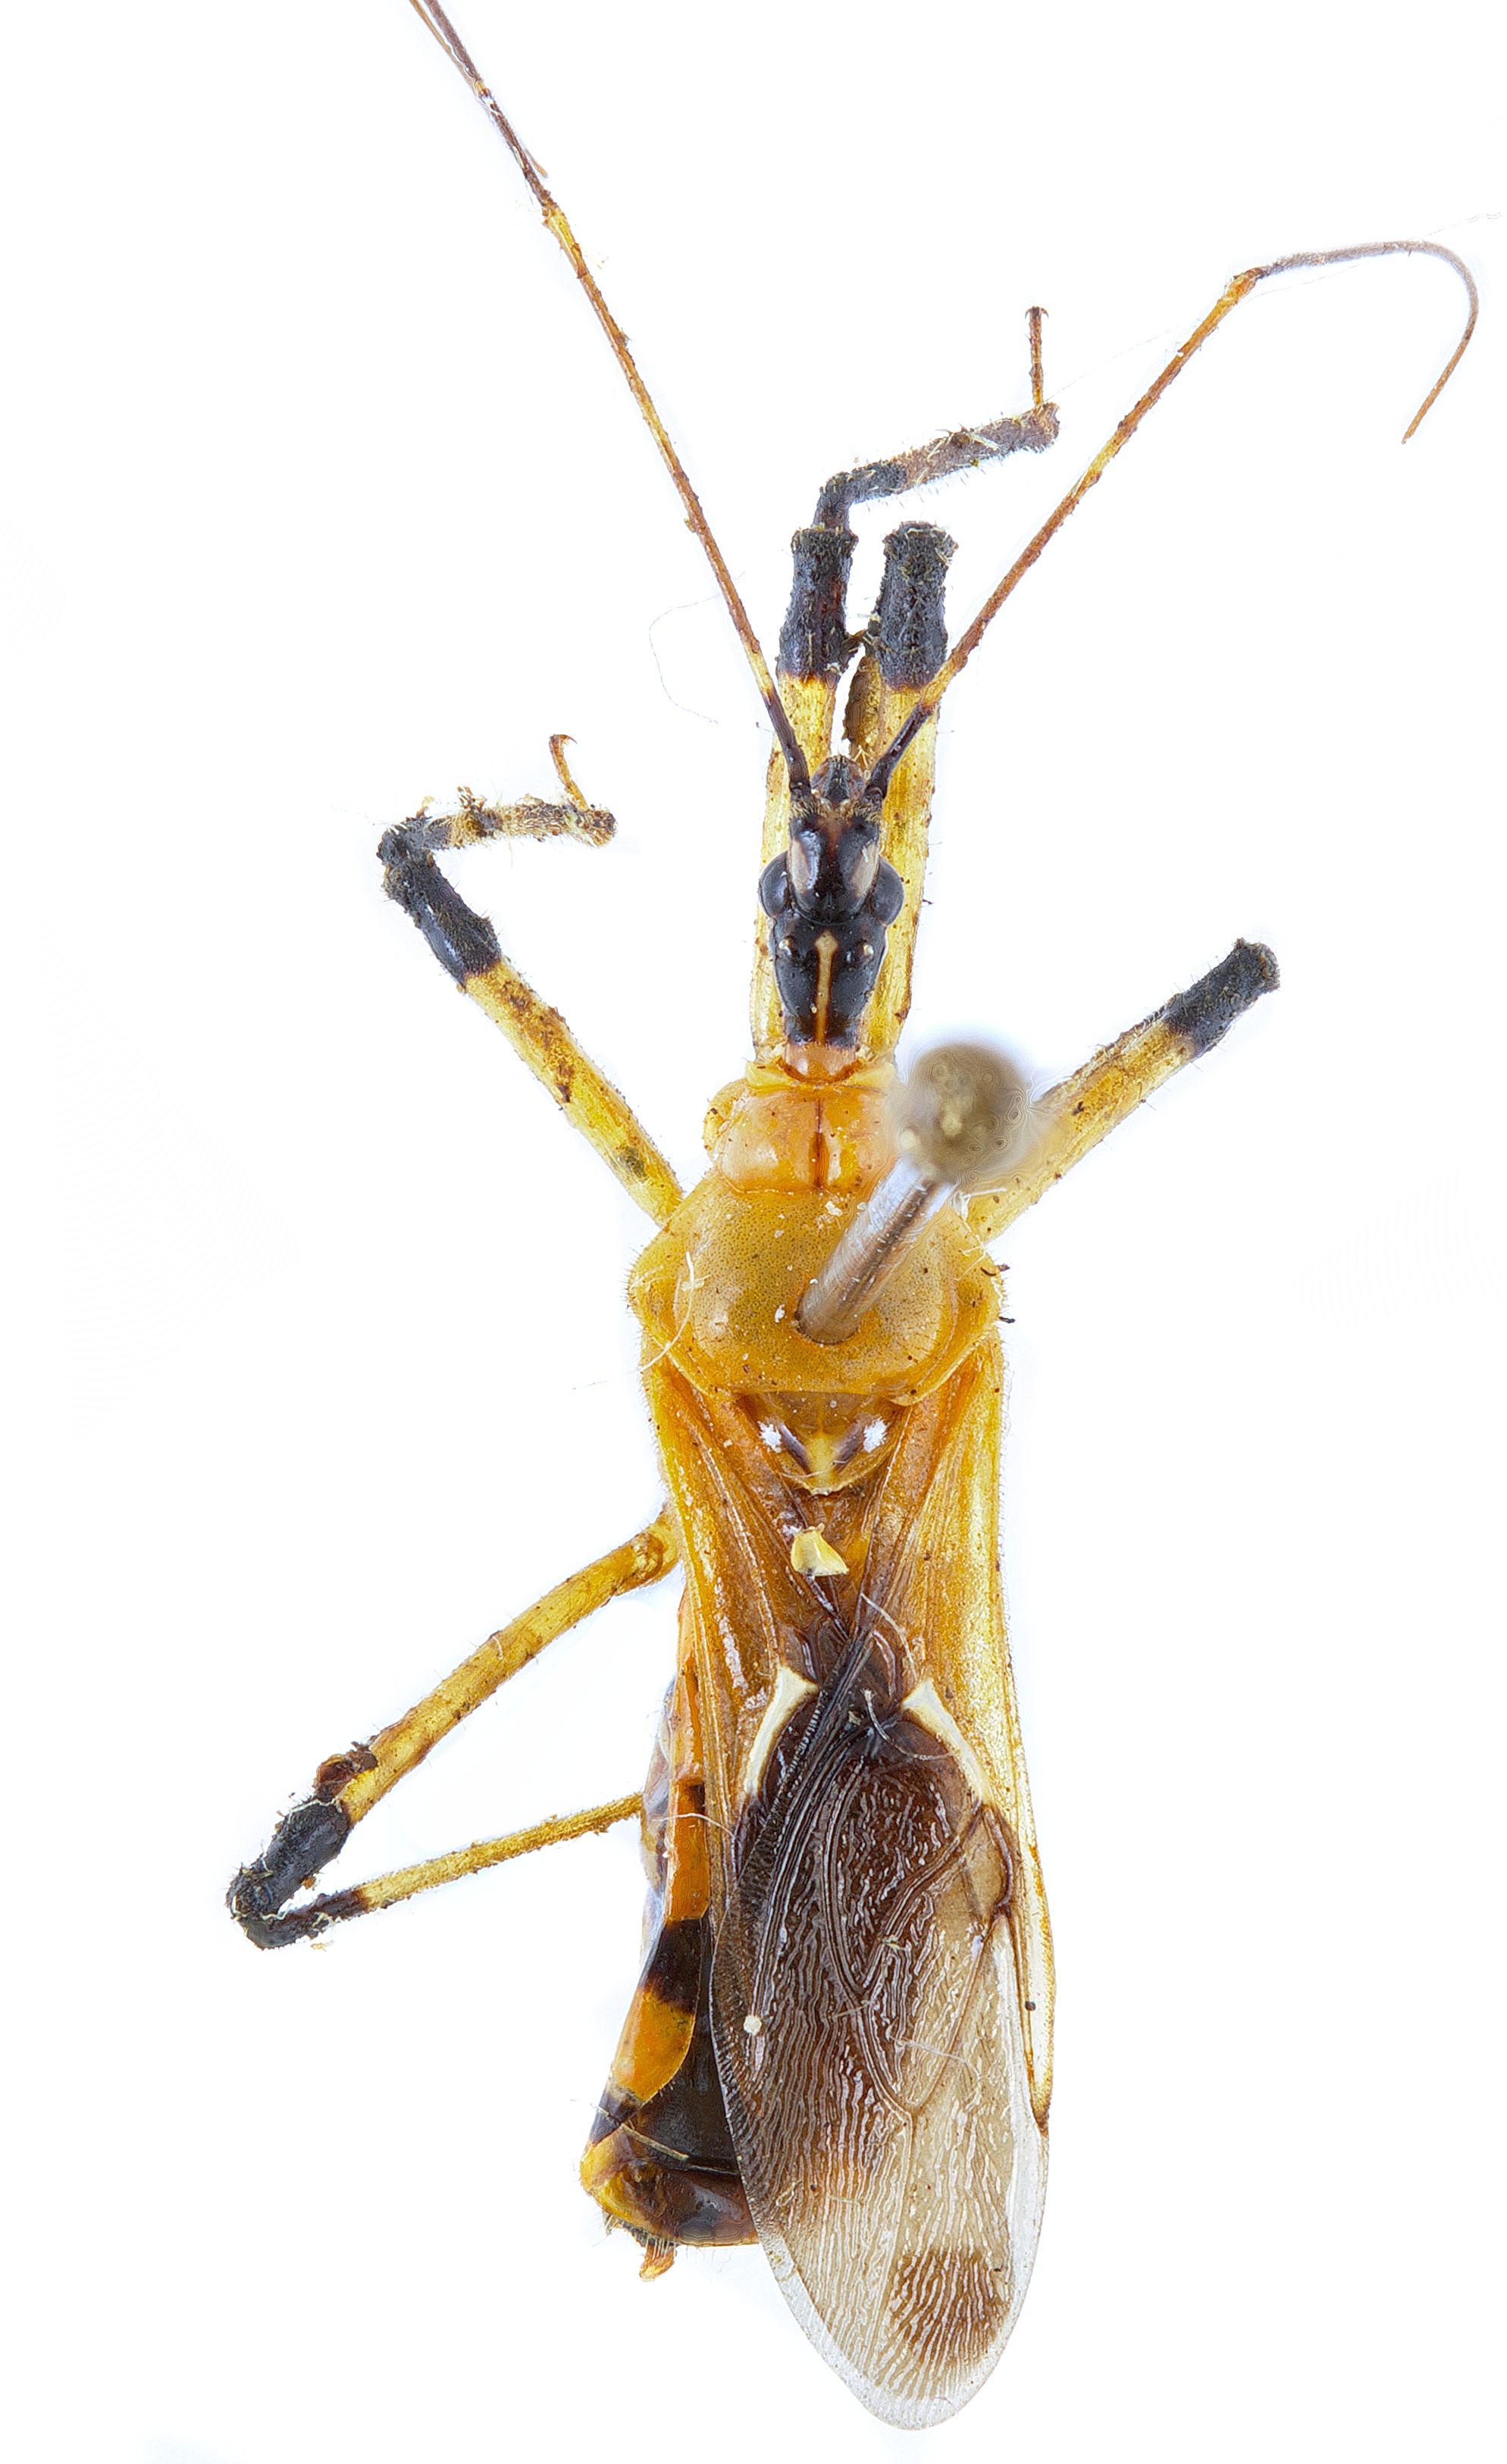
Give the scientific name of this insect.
Cosmoclopius pictipes
